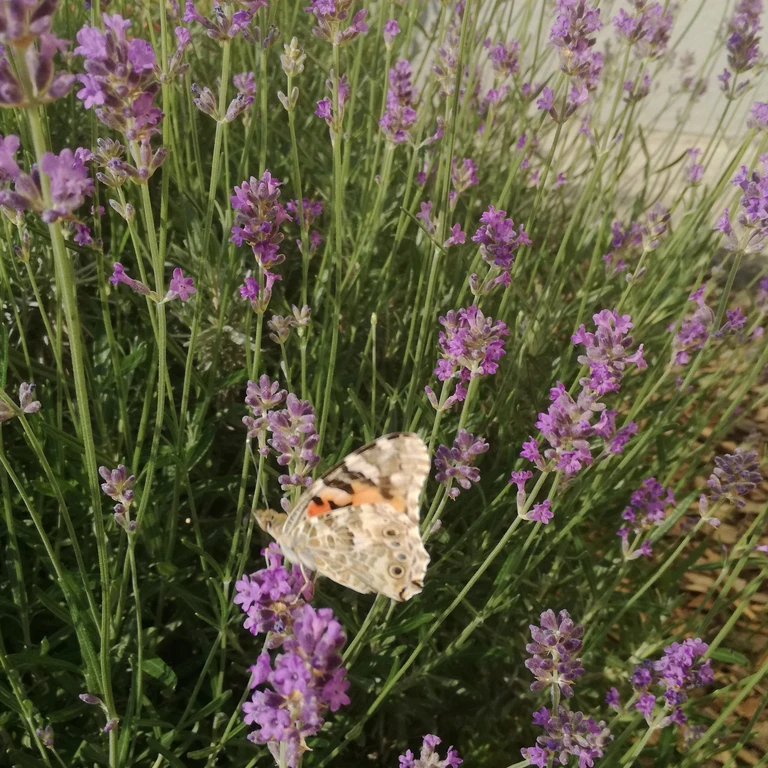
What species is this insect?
Vanessa cardui
